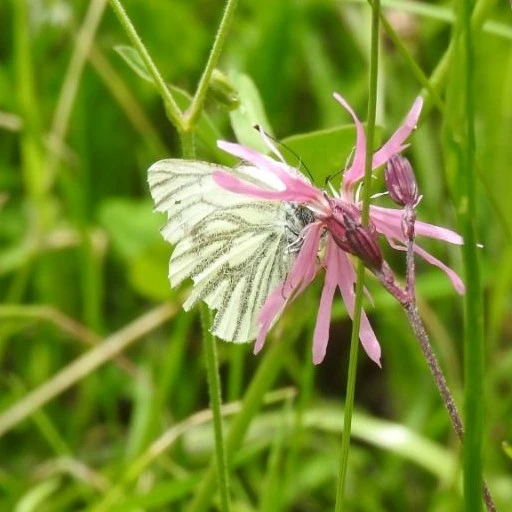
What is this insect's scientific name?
Pieris napi
